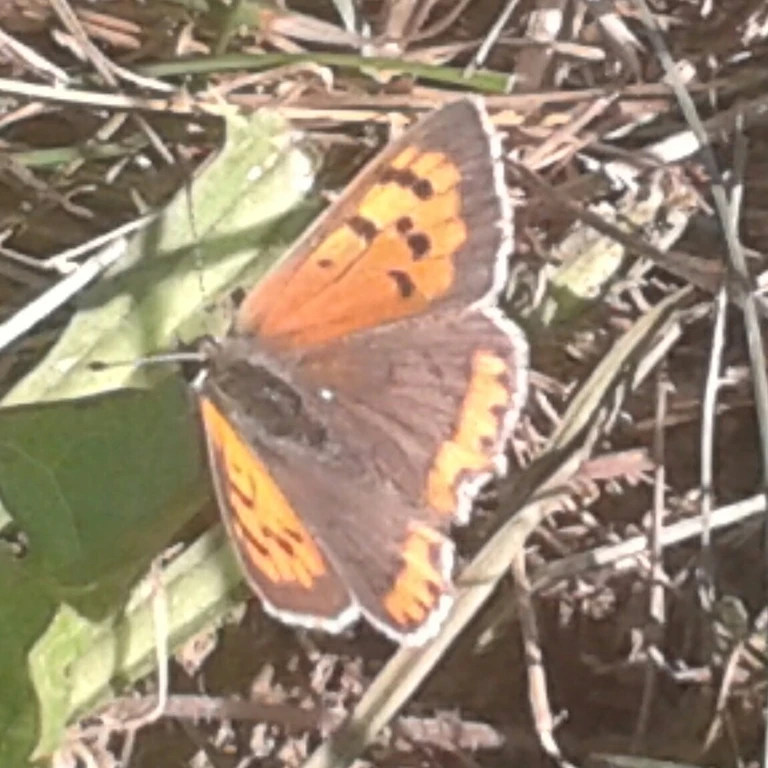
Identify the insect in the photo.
Lycaena phlaeas
